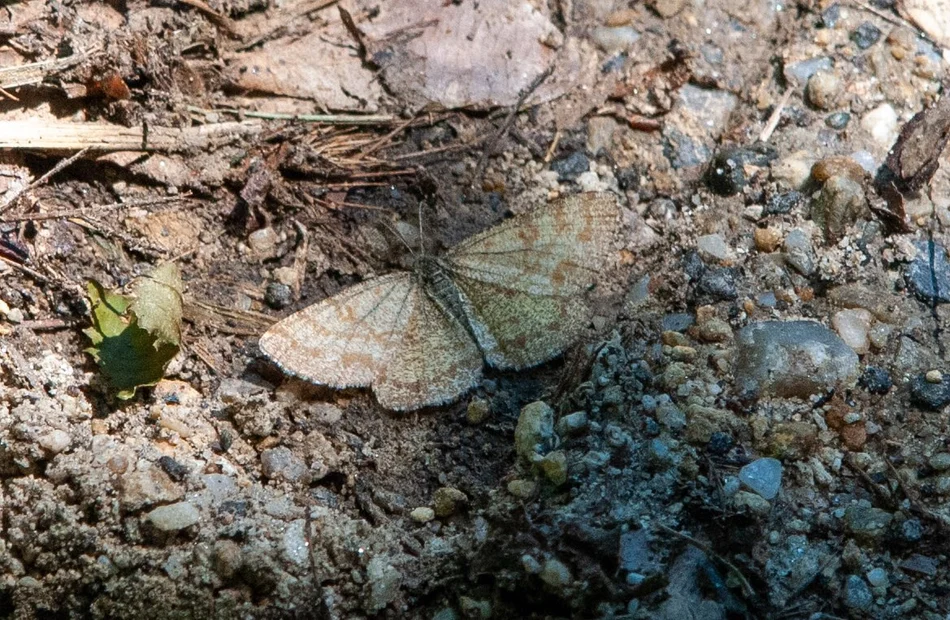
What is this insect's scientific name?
Ematurga atomaria
